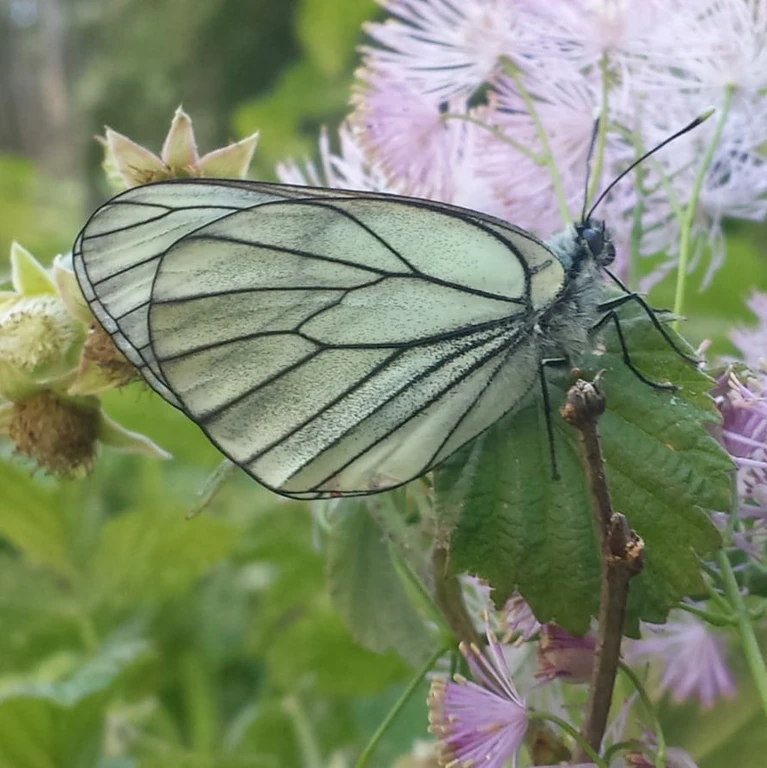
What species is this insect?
Aporia crataegi
